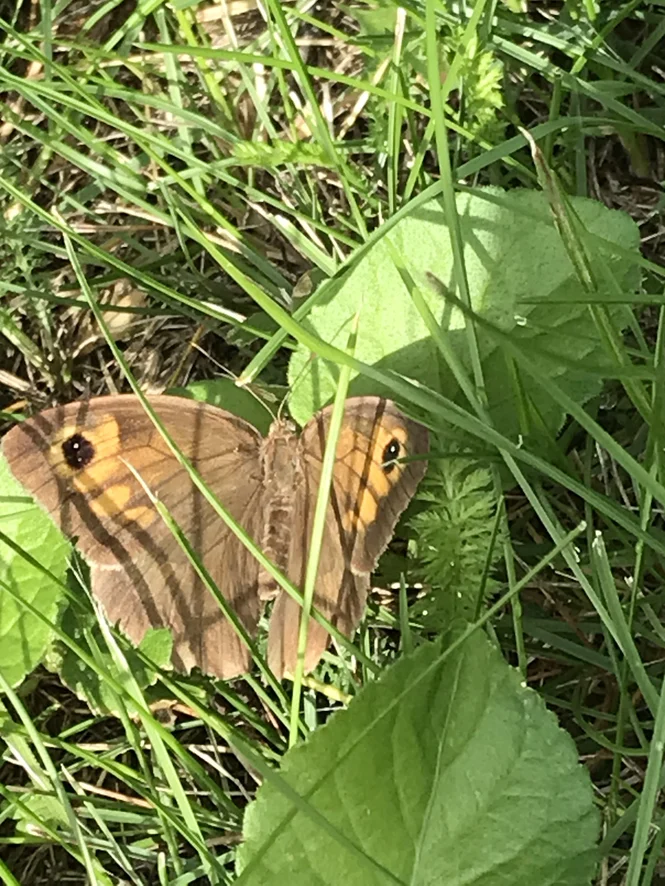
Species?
Maniola jurtina
